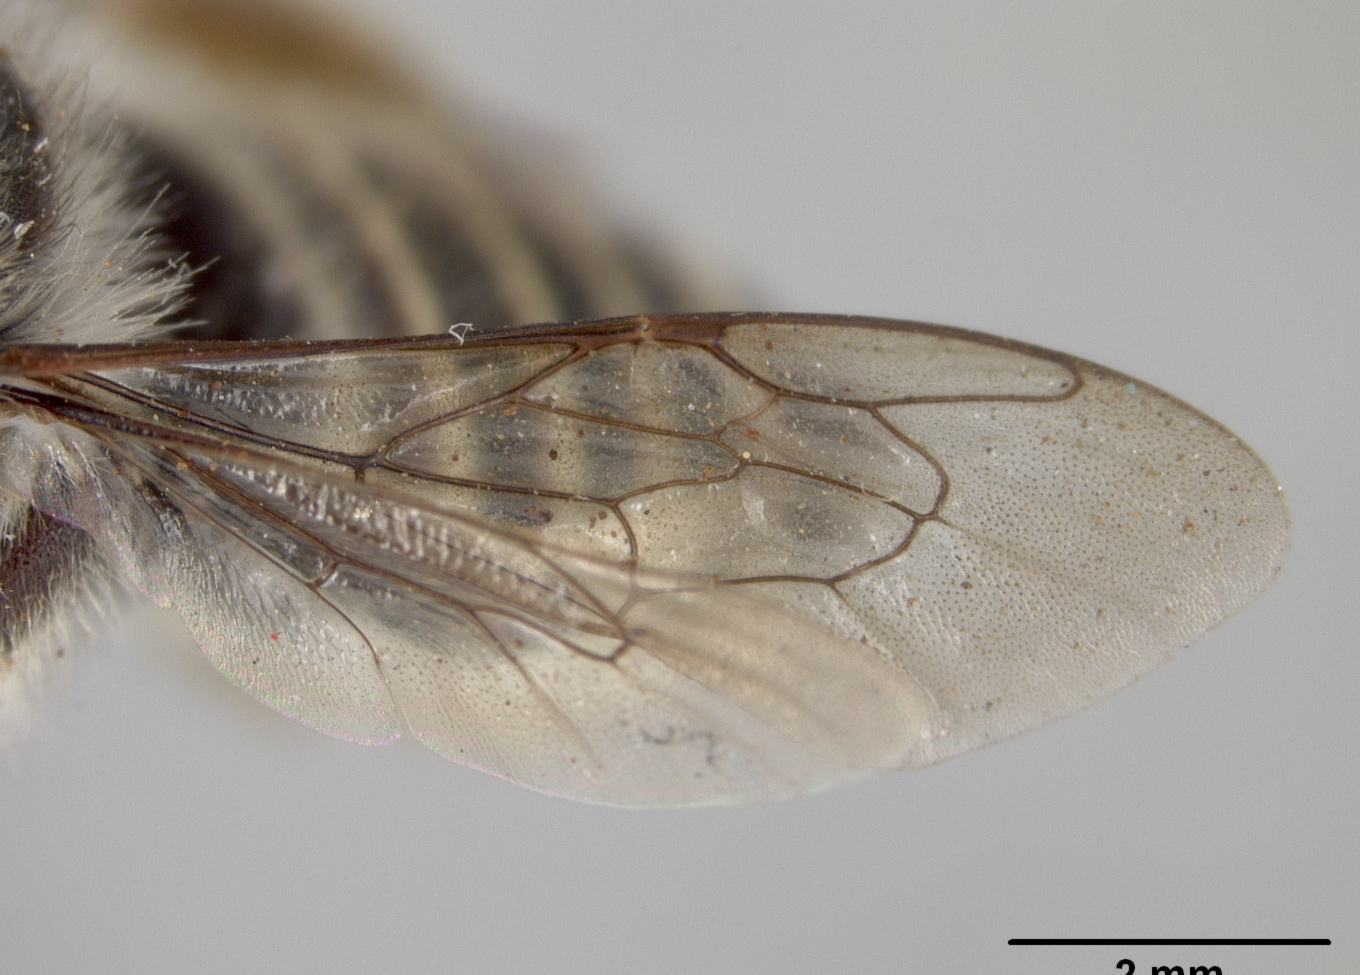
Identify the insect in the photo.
Megachile smithi
